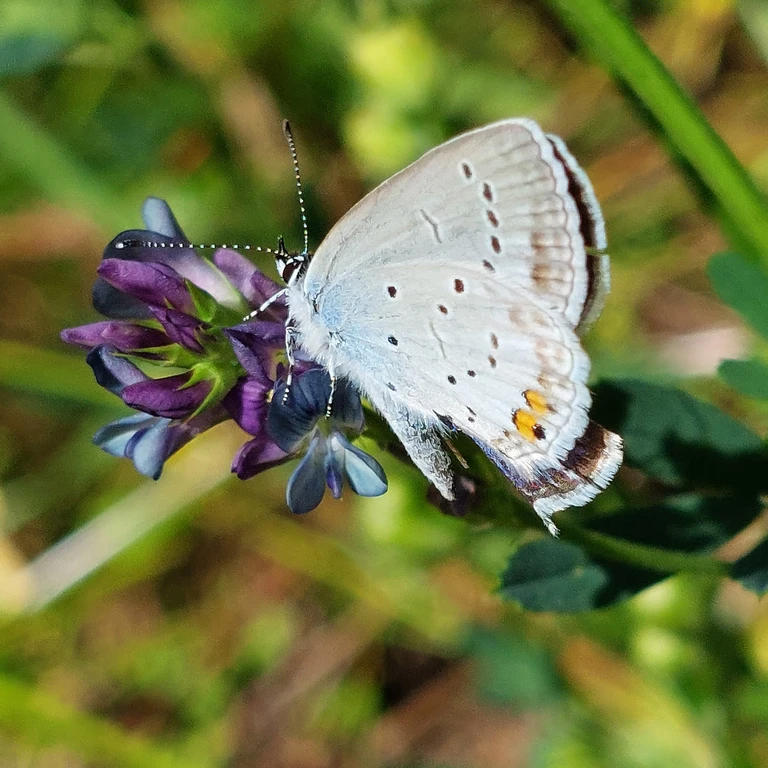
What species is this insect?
Cupido argiades (also Elkalyce argiades)
